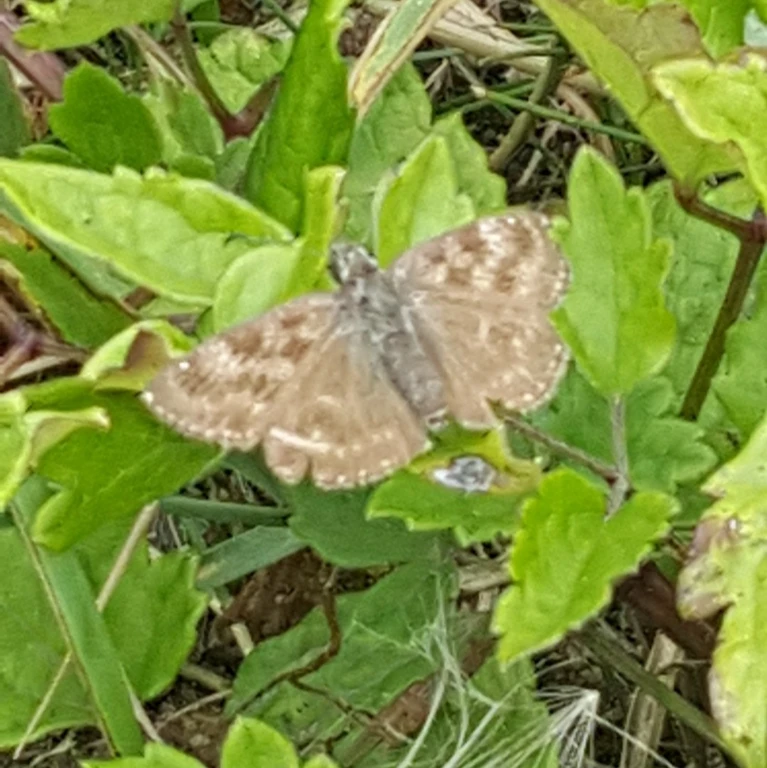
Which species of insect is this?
Erynnis tages
